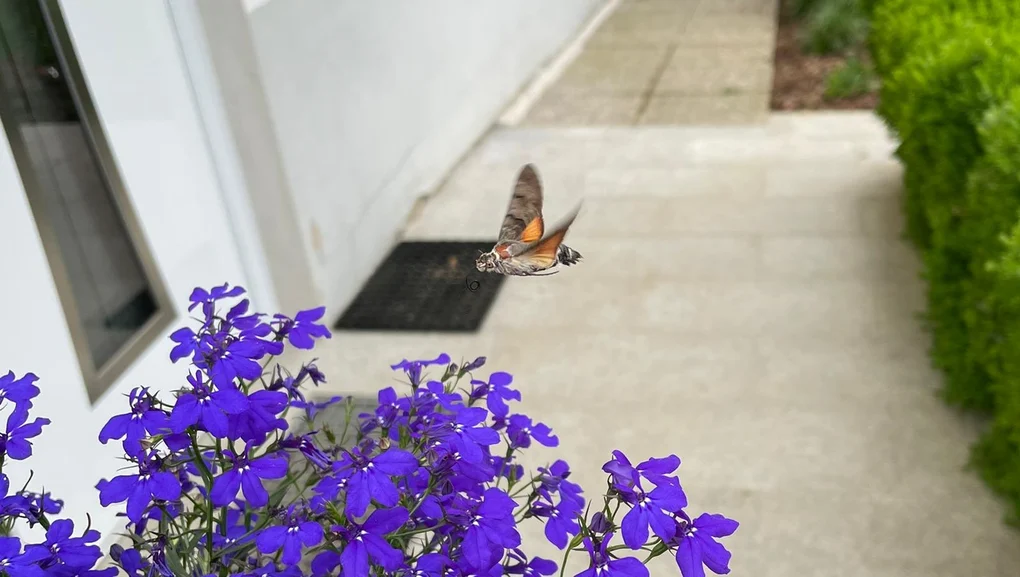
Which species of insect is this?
Macroglossum stellatarum
